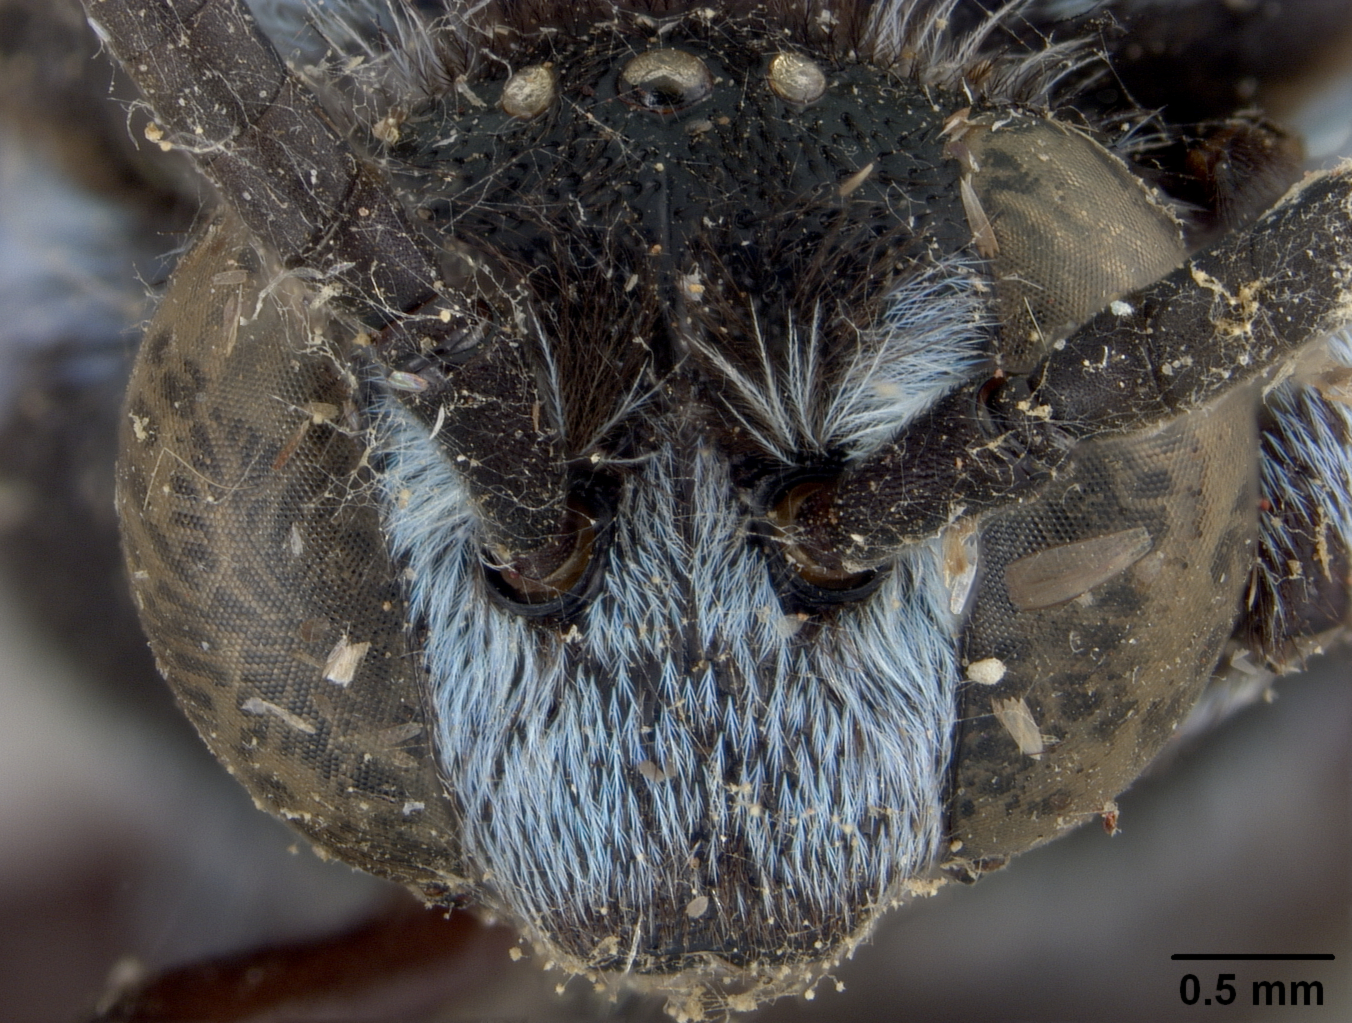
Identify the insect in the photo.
Thyreus abdominalis
